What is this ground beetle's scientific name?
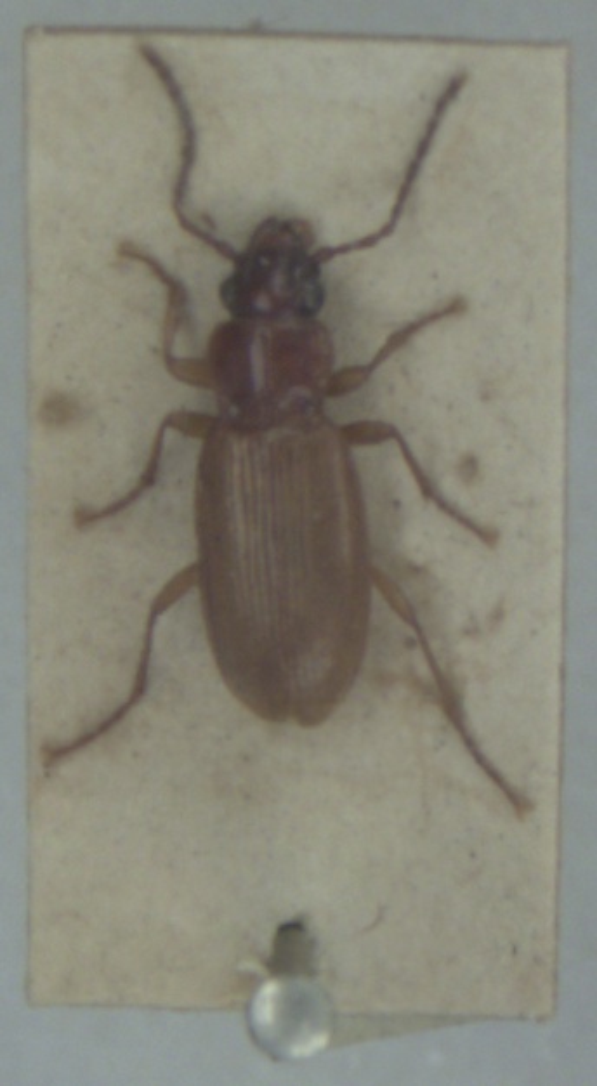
Patrobus assimilis
